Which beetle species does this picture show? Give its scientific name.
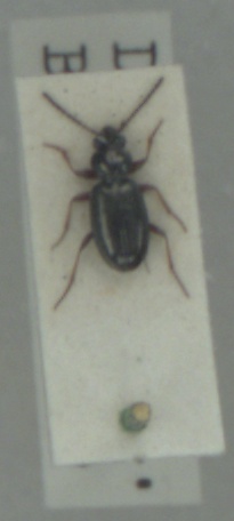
Bembidion lampros
